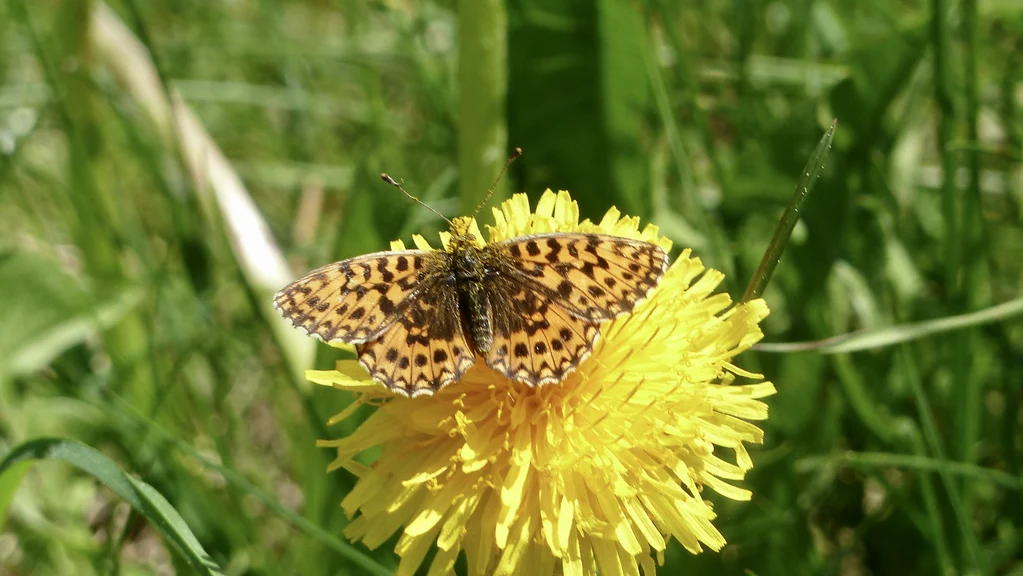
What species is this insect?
Boloria dia
